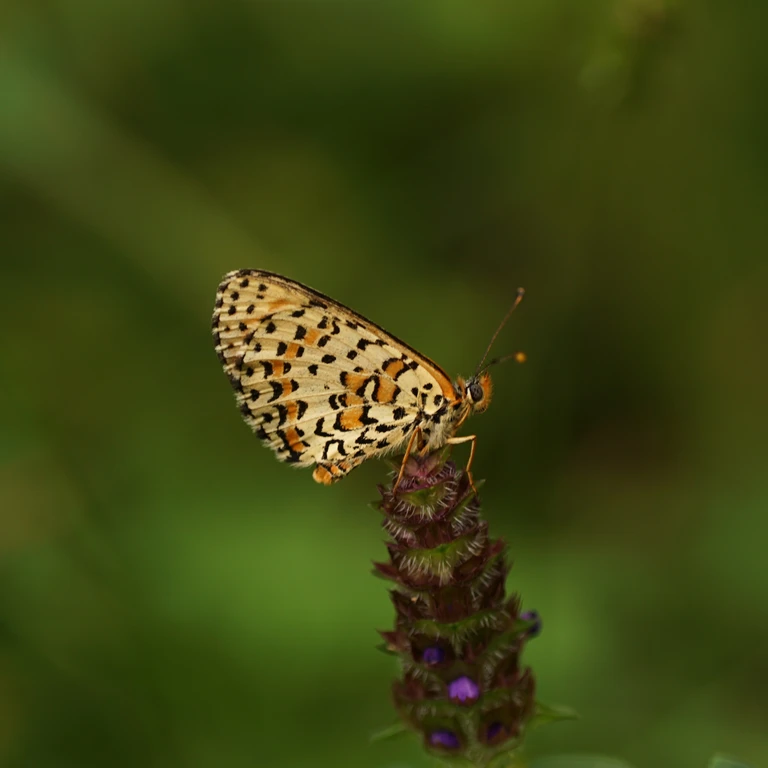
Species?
Melitaea didyma
